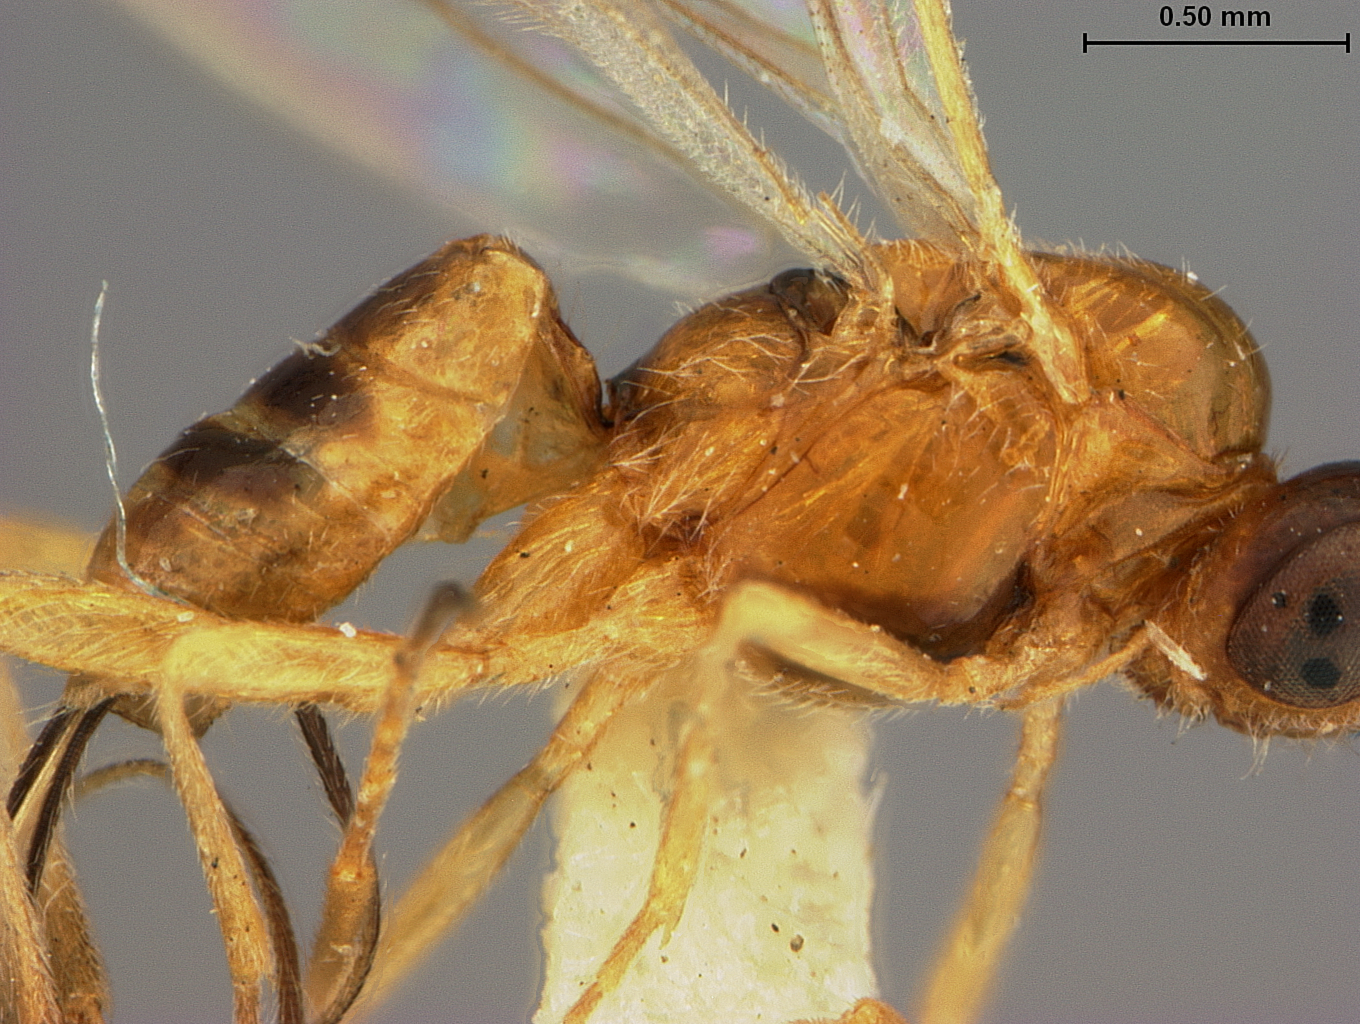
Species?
Bracon euura
